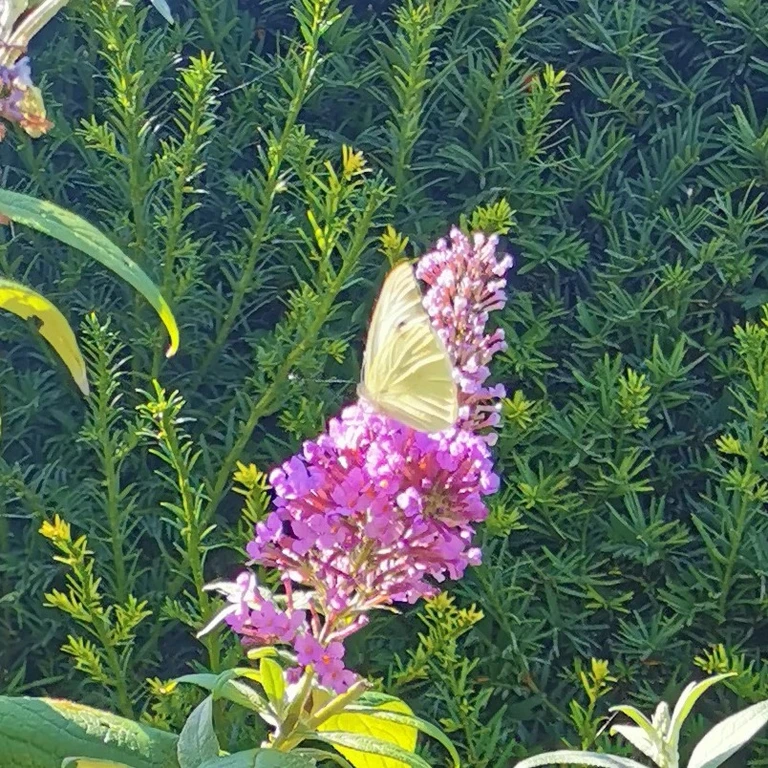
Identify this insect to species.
Pieris brassicae
